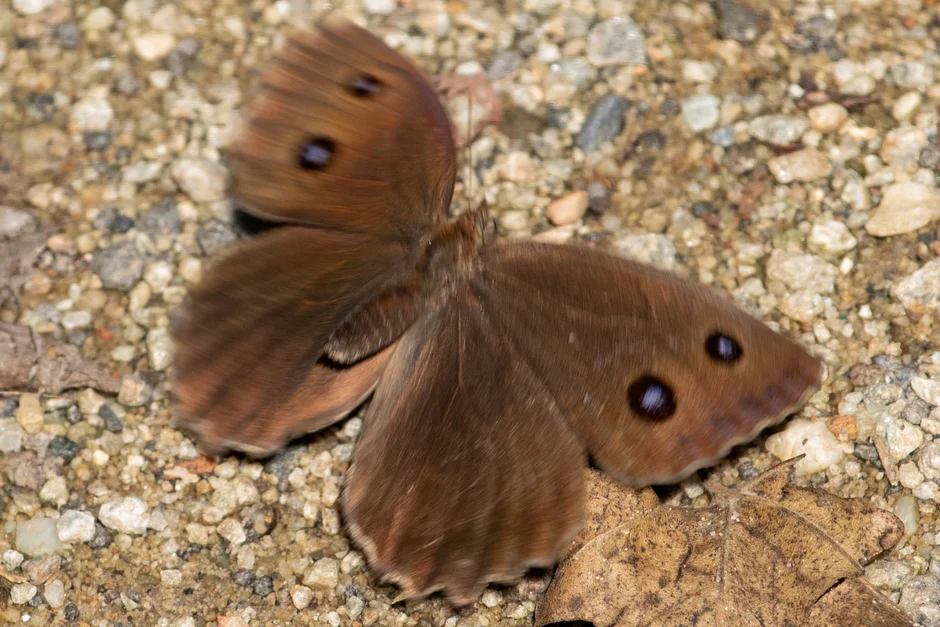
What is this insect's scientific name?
Minois dryas
